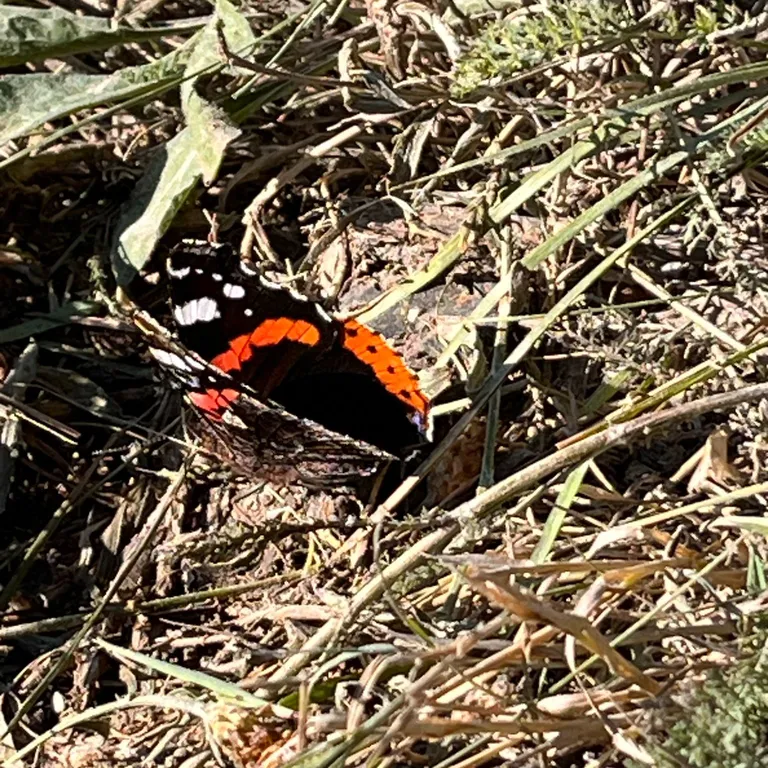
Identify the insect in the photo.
Vanessa atalanta
